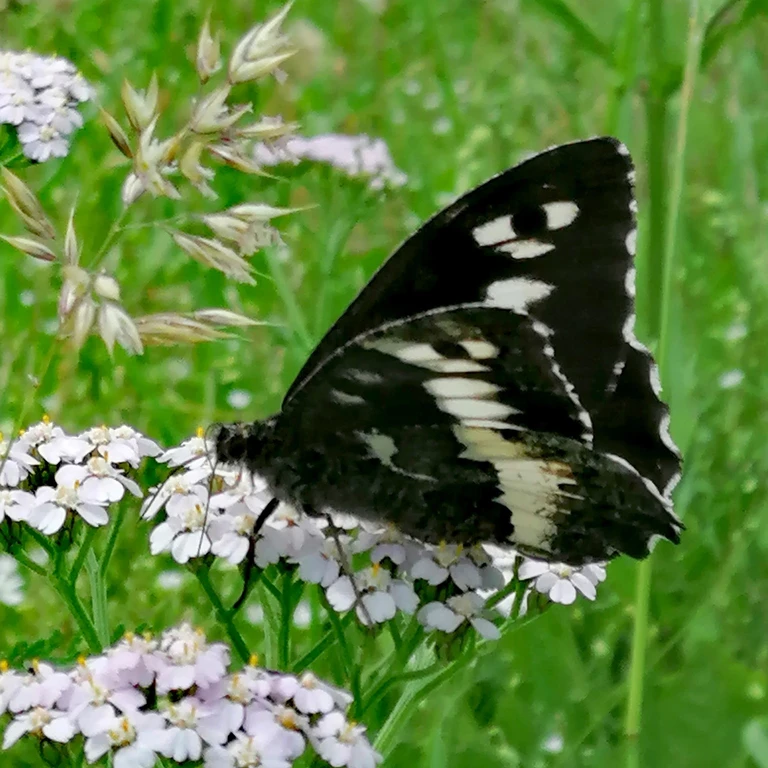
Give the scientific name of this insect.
Brintesia circe
